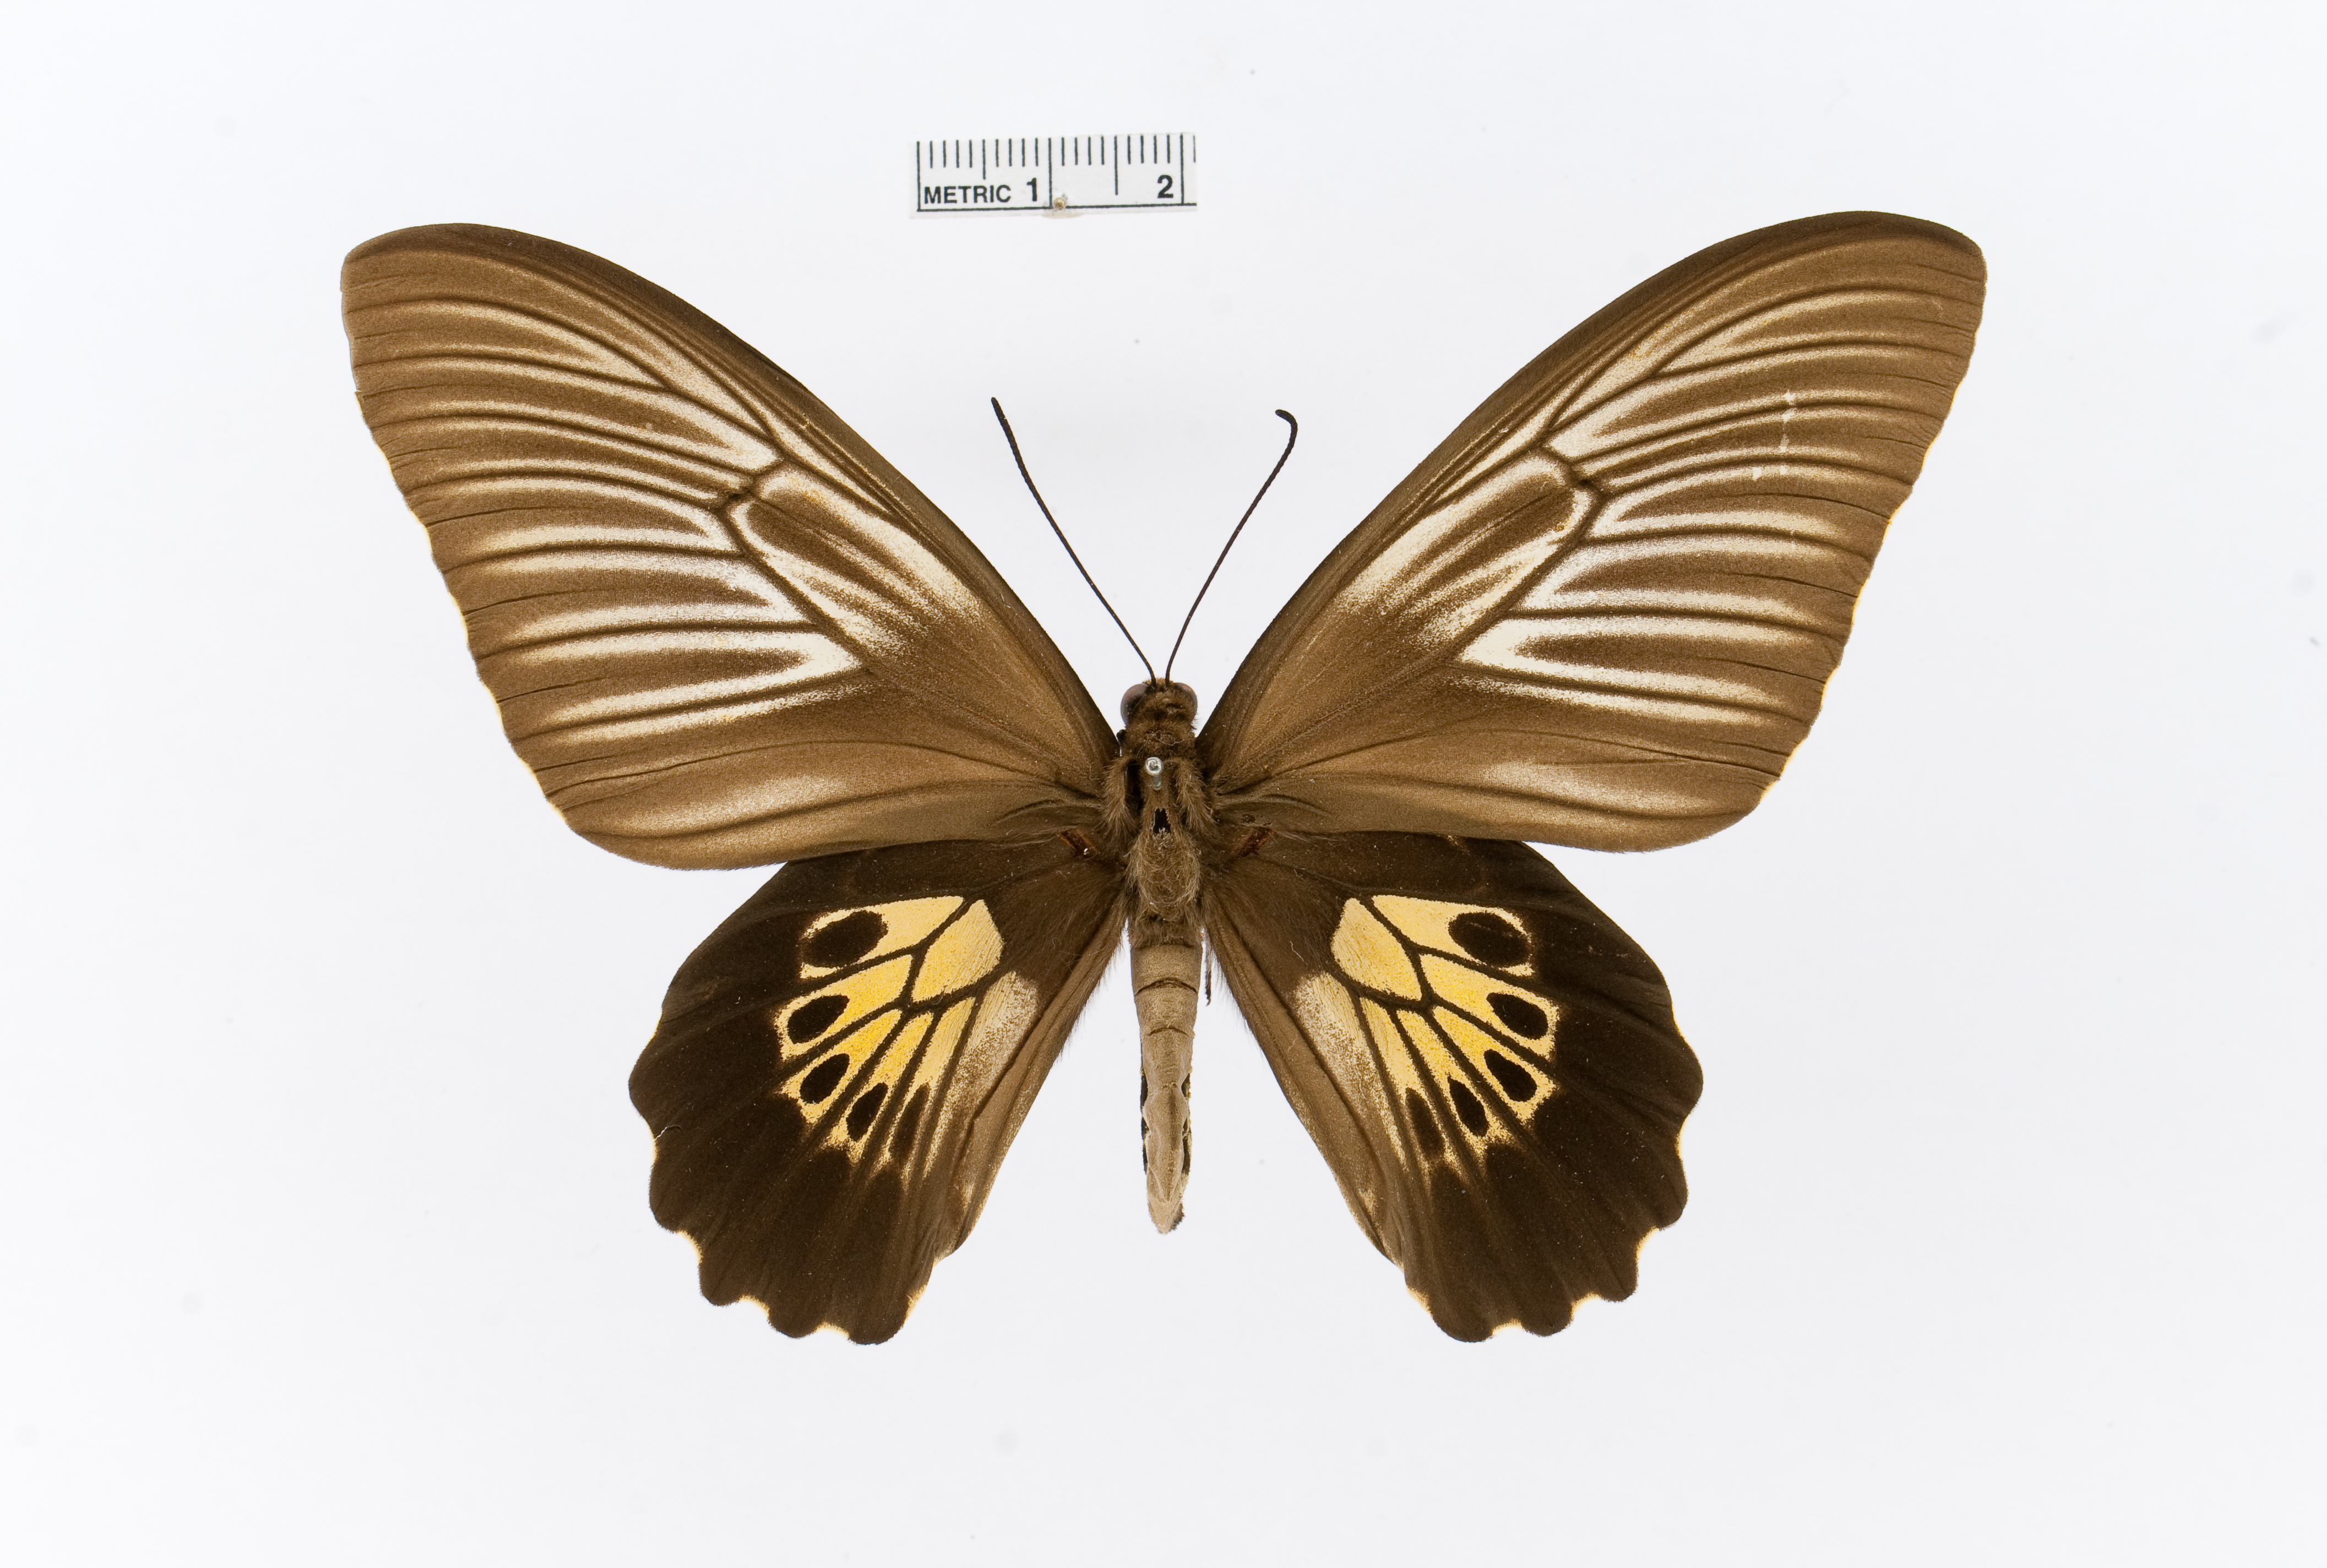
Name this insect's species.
Troides haliphron
